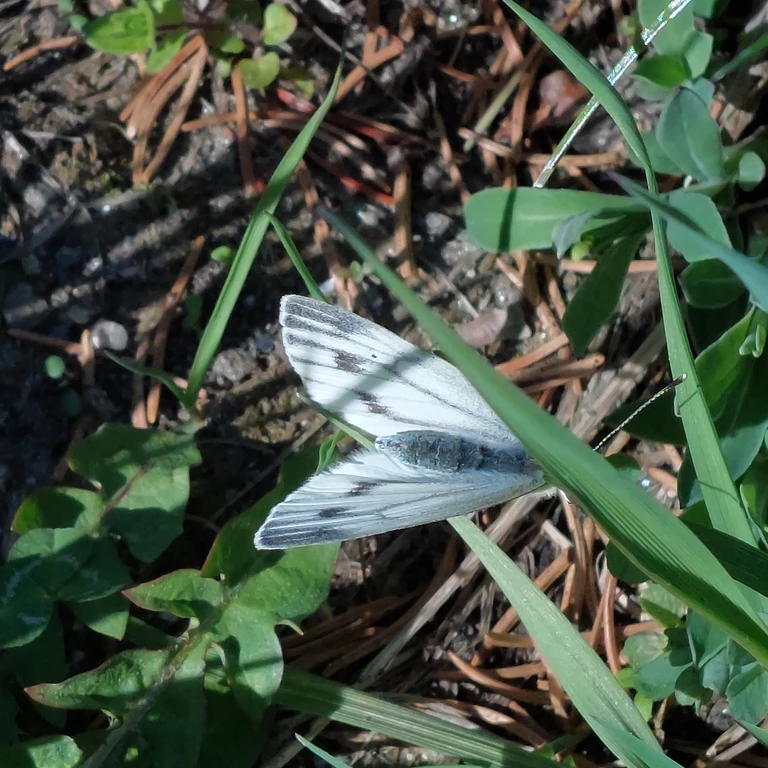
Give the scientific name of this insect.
Pieris napi
